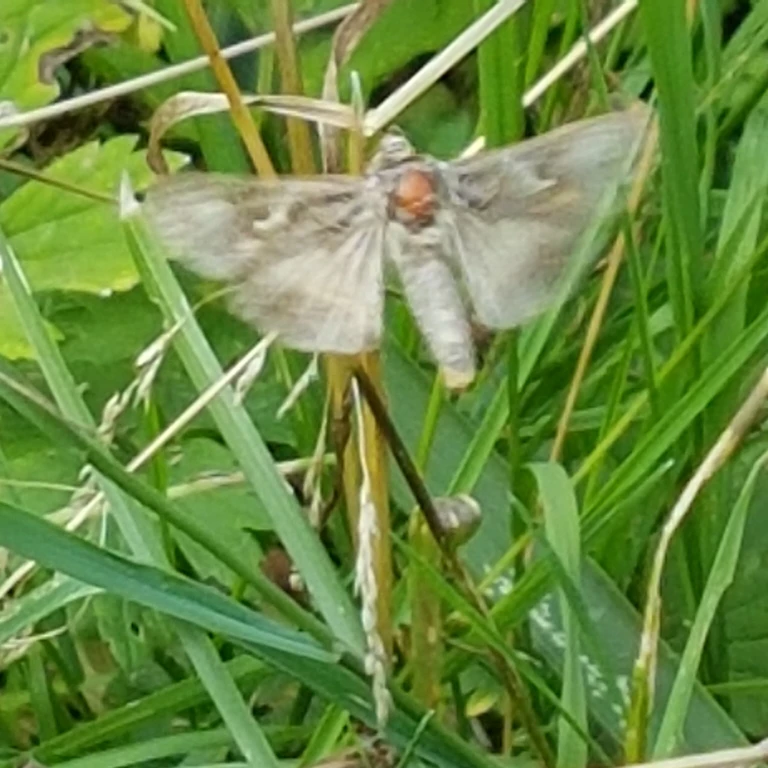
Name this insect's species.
Autographa gamma
